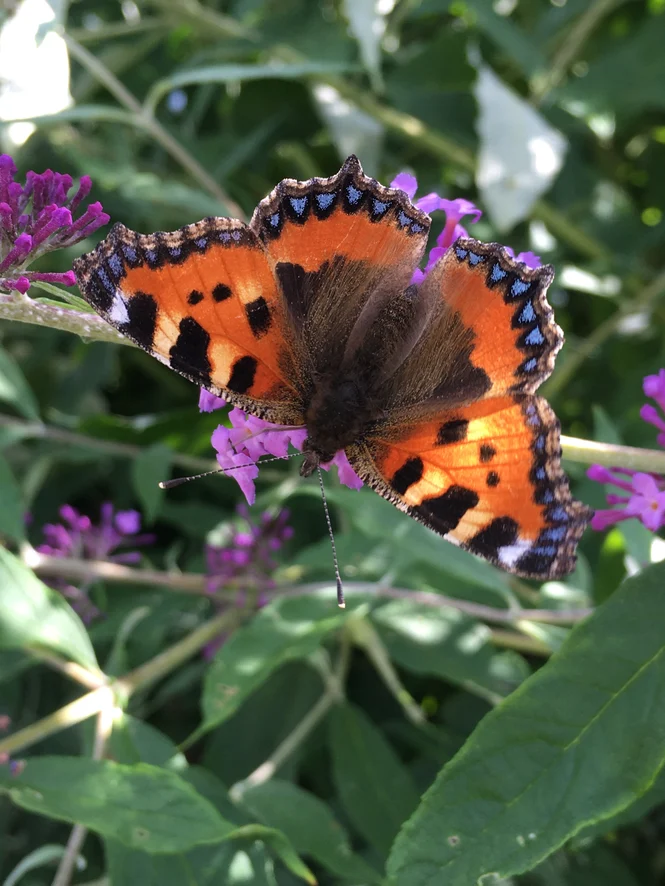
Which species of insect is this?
Aglais urticae
